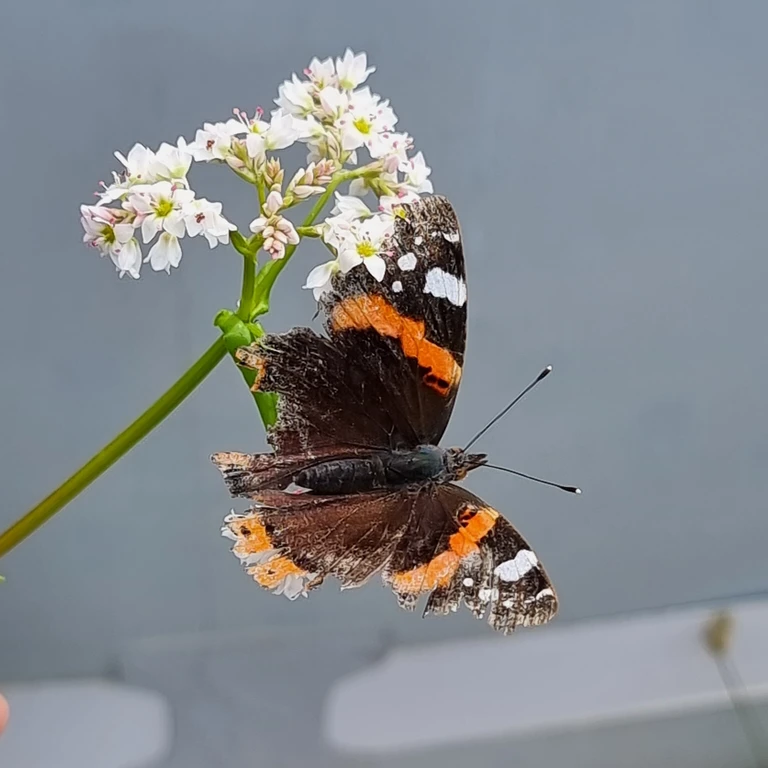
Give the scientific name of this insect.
Vanessa atalanta
